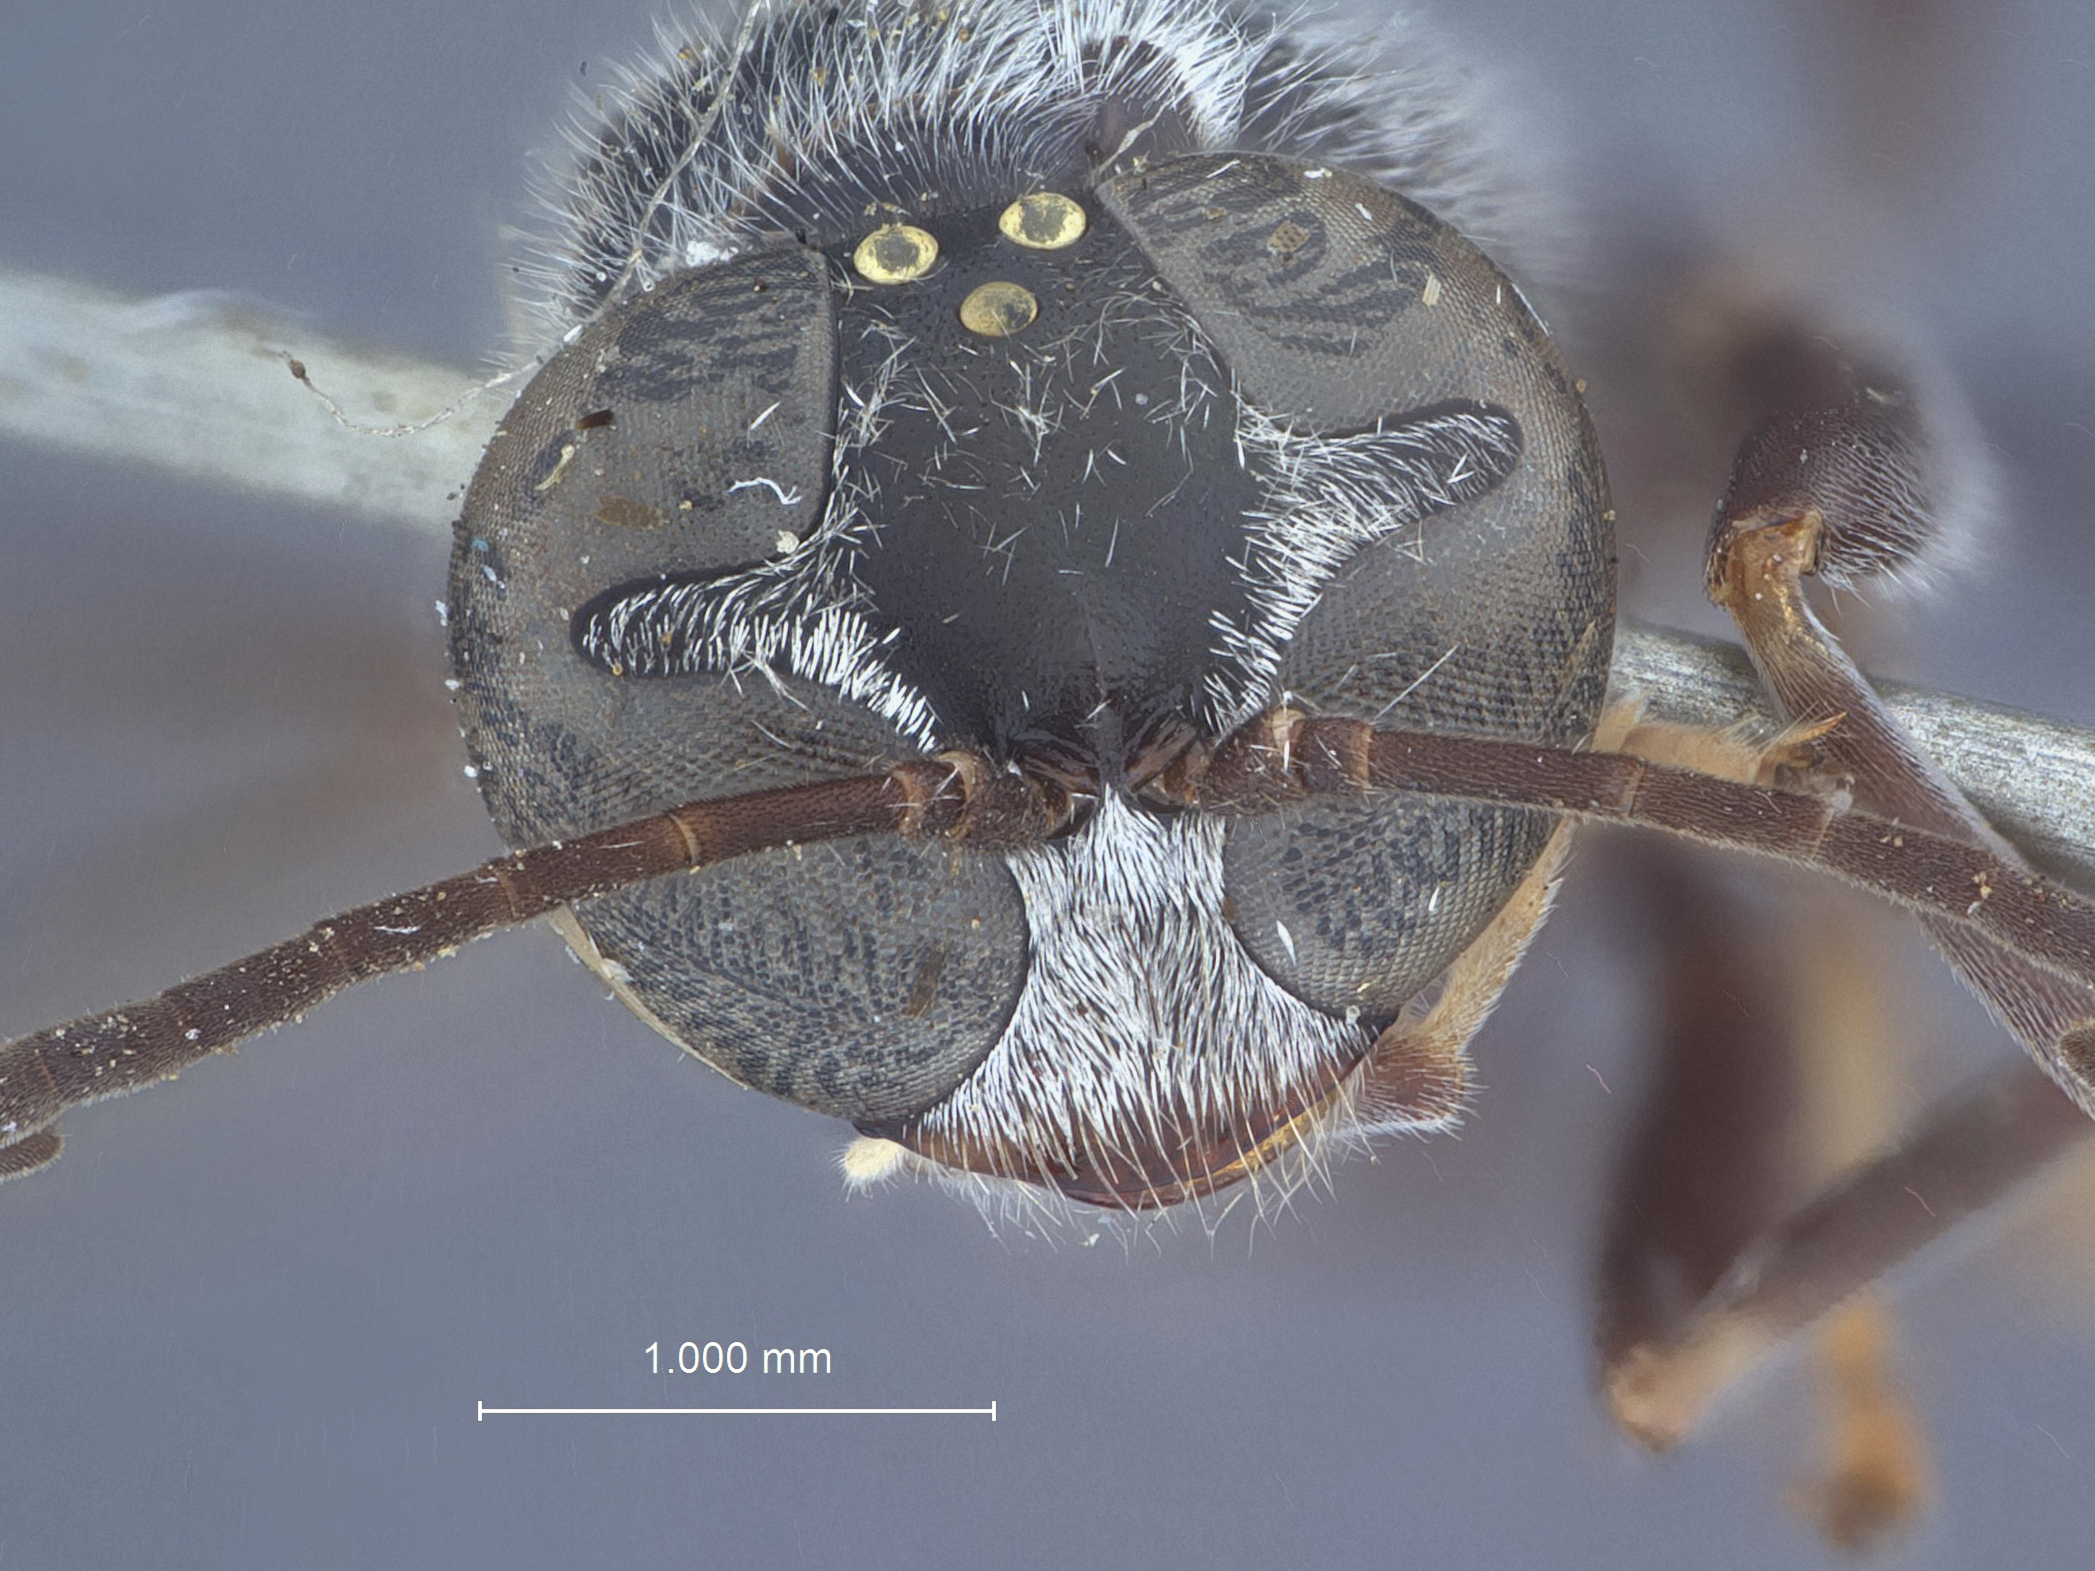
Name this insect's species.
Trypoxylon banoense
